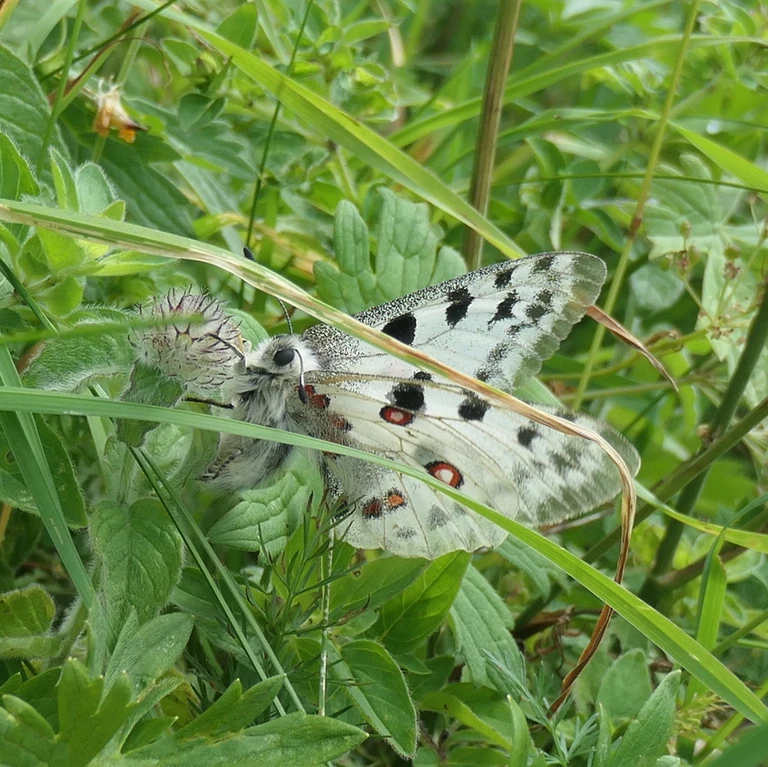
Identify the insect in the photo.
Parnassius apollo
